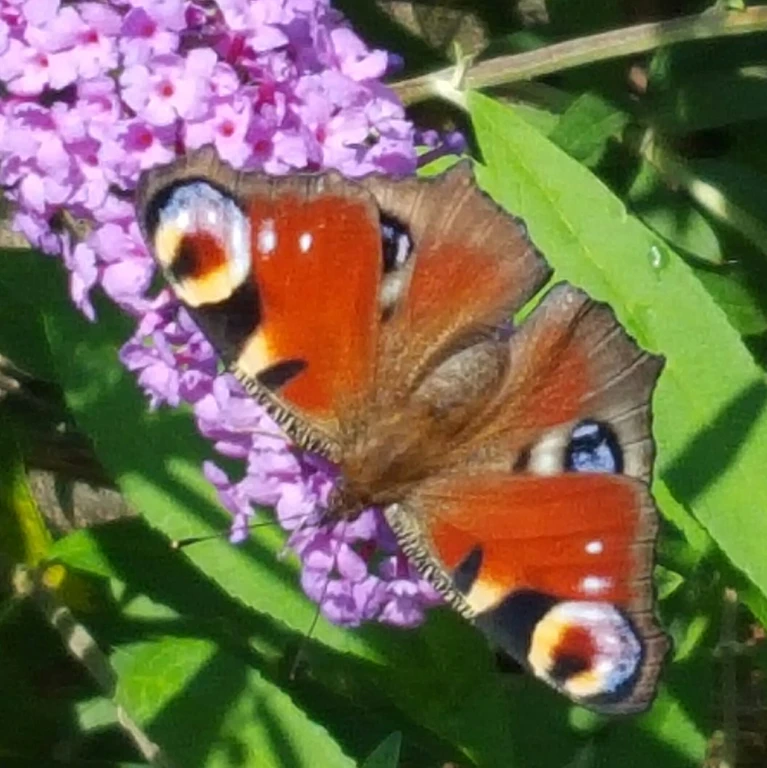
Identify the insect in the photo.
Aglais io
